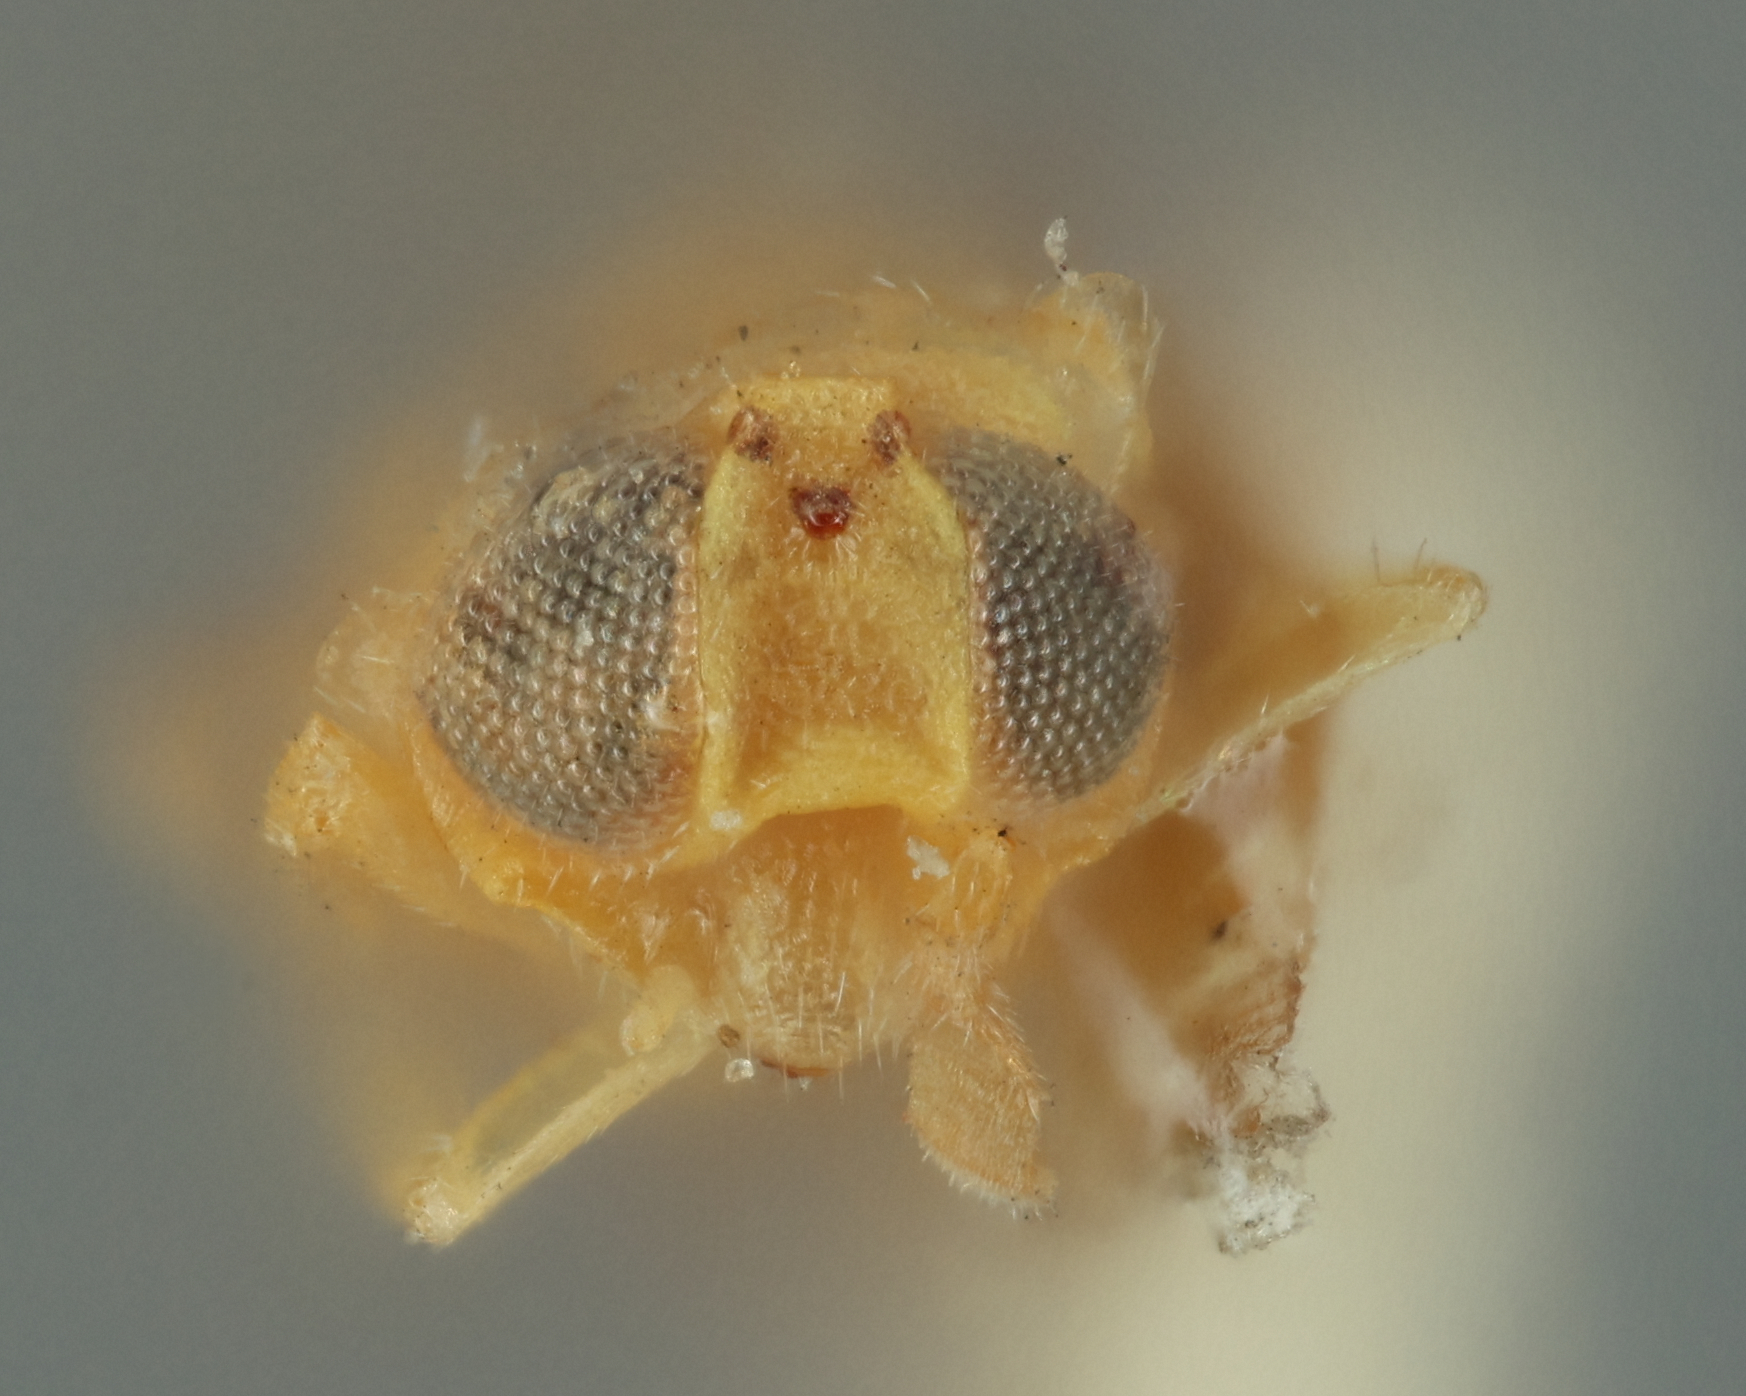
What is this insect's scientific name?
Acerophagus fasciipennis
